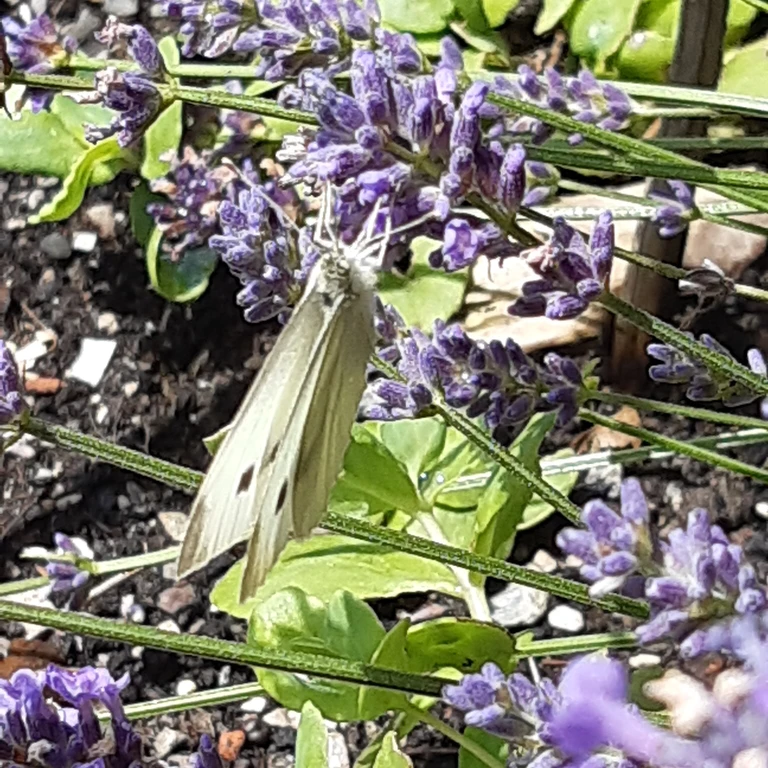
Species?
Pieris rapae
